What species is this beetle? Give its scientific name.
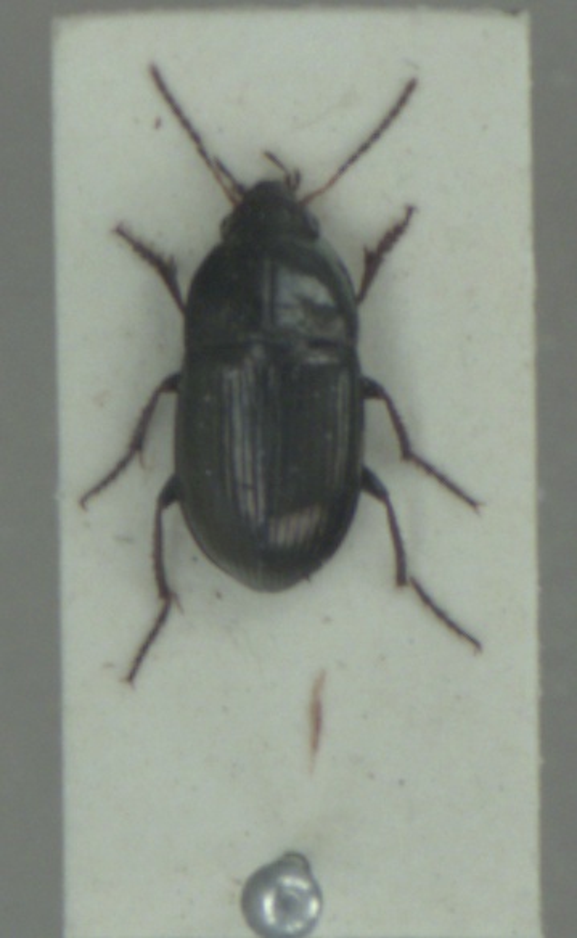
Amara convexior
